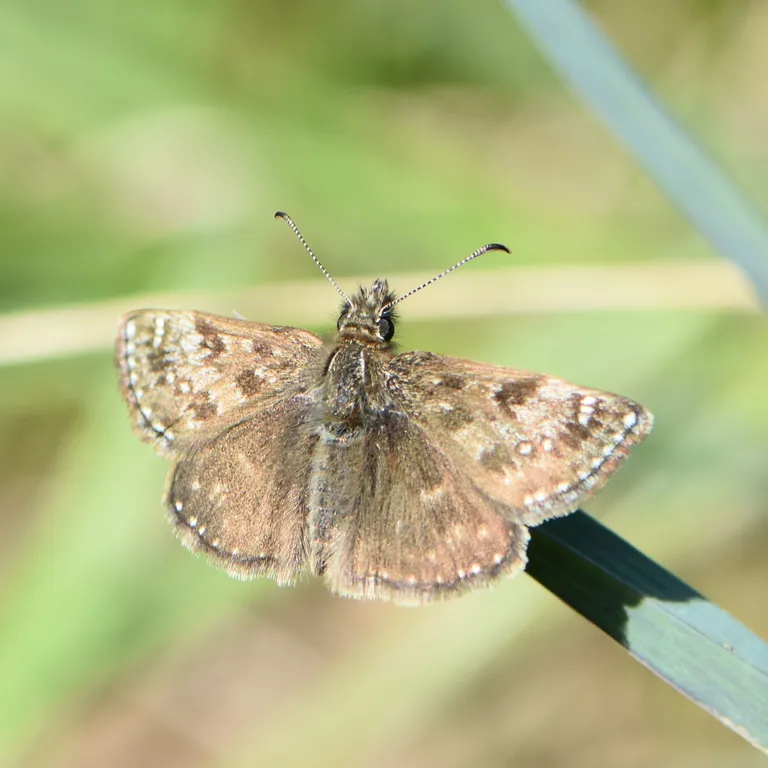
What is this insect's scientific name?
Erynnis tages
